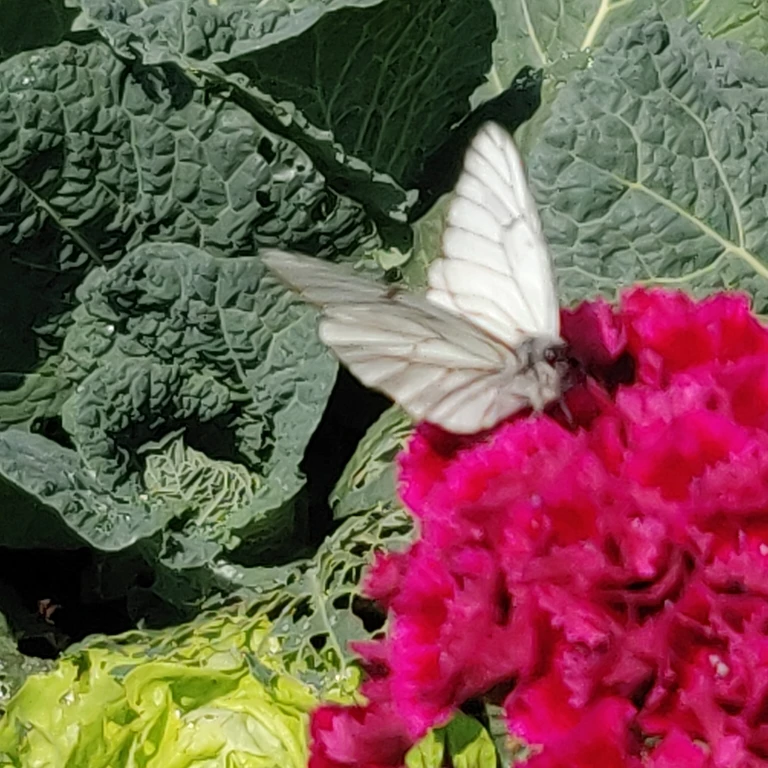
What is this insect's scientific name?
Aporia crataegi
